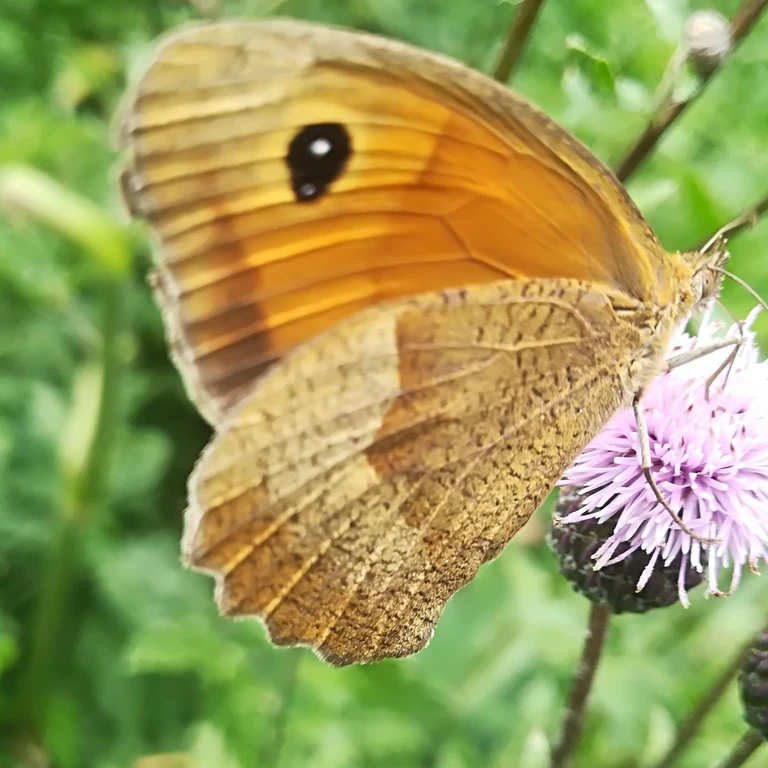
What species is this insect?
Maniola jurtina
